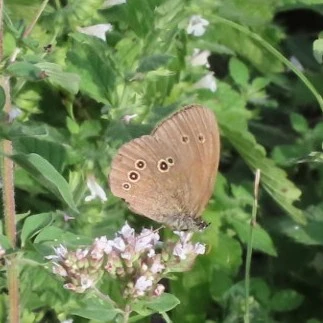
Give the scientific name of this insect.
Aphantopus hyperantus
